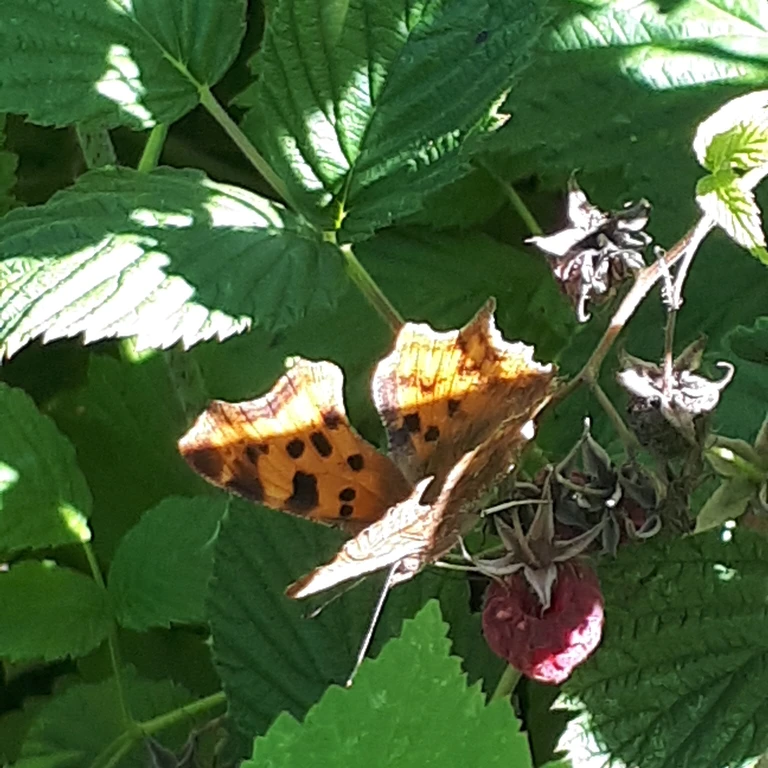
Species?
Polygonia c-album
